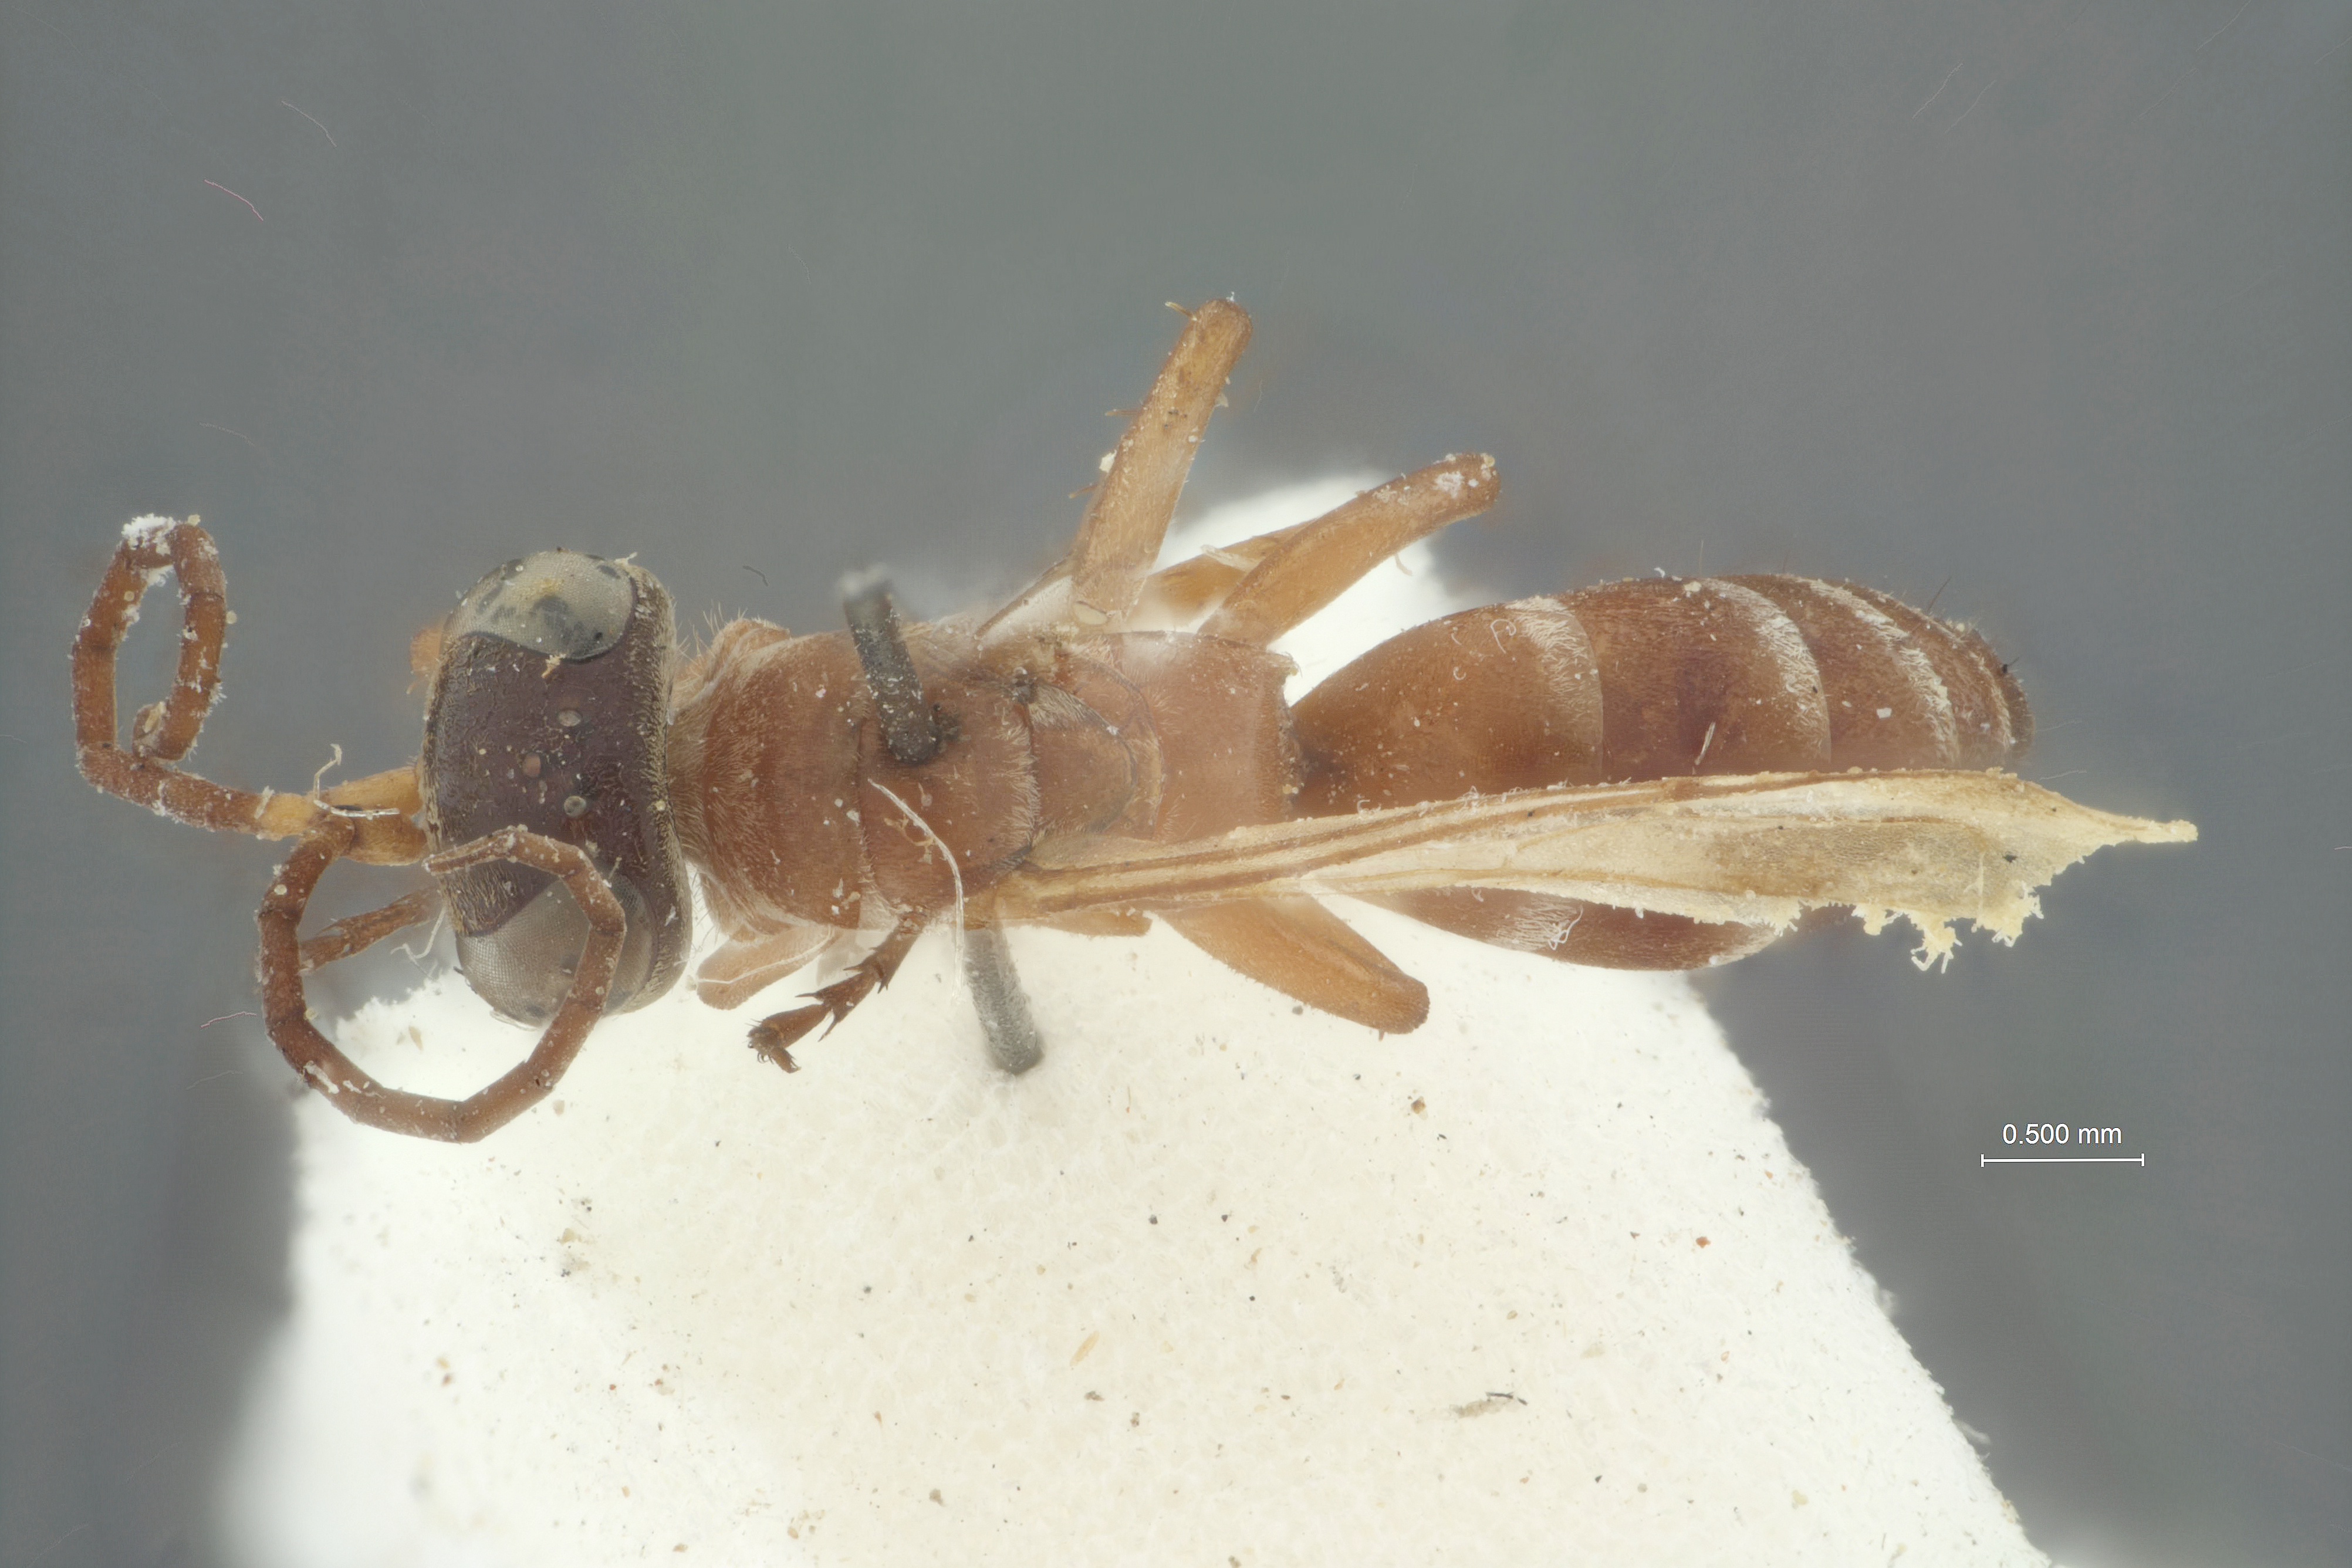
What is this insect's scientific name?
Aporinellus rufus
